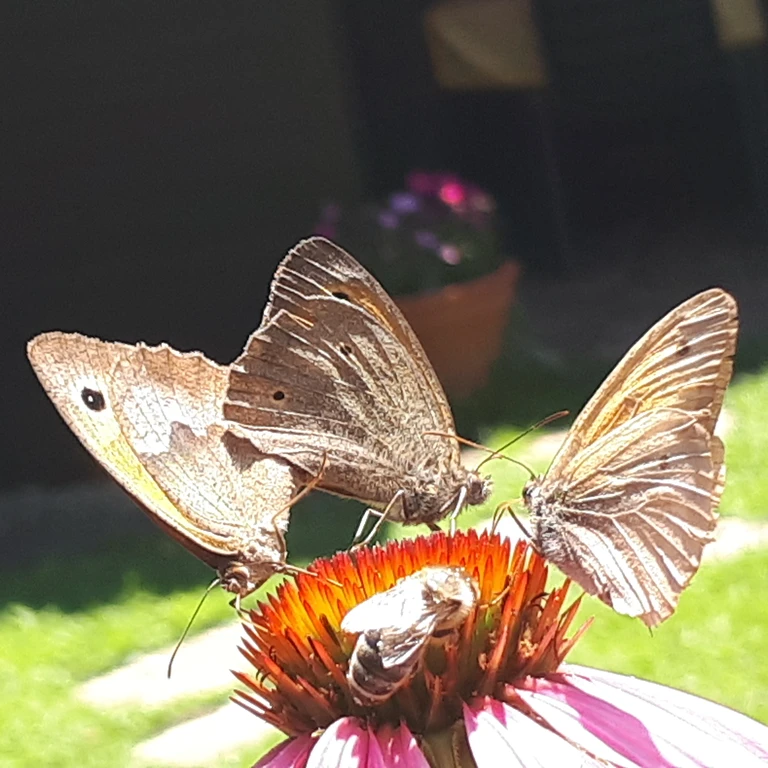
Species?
Maniola jurtina
